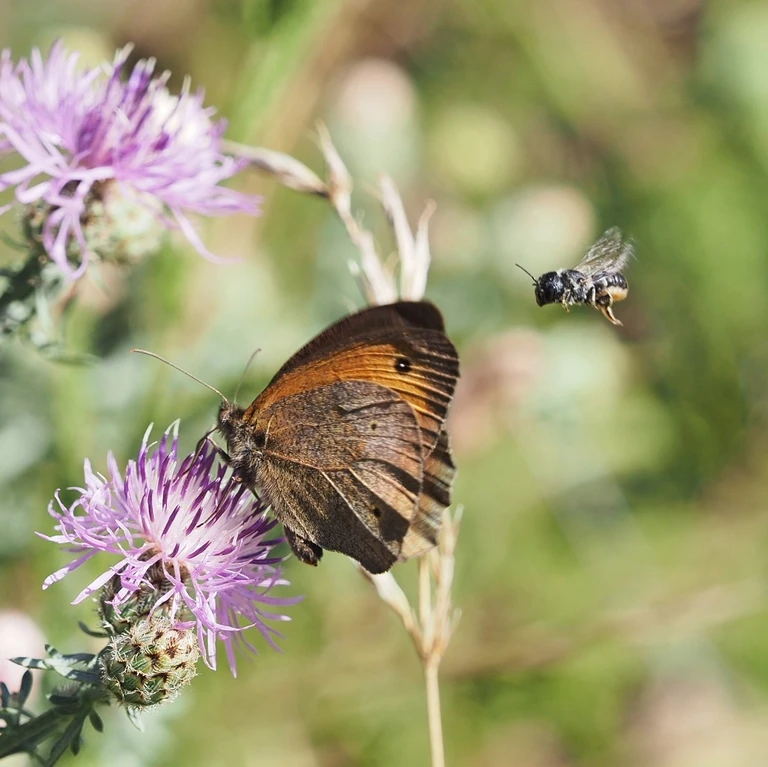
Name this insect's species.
Maniola jurtina
